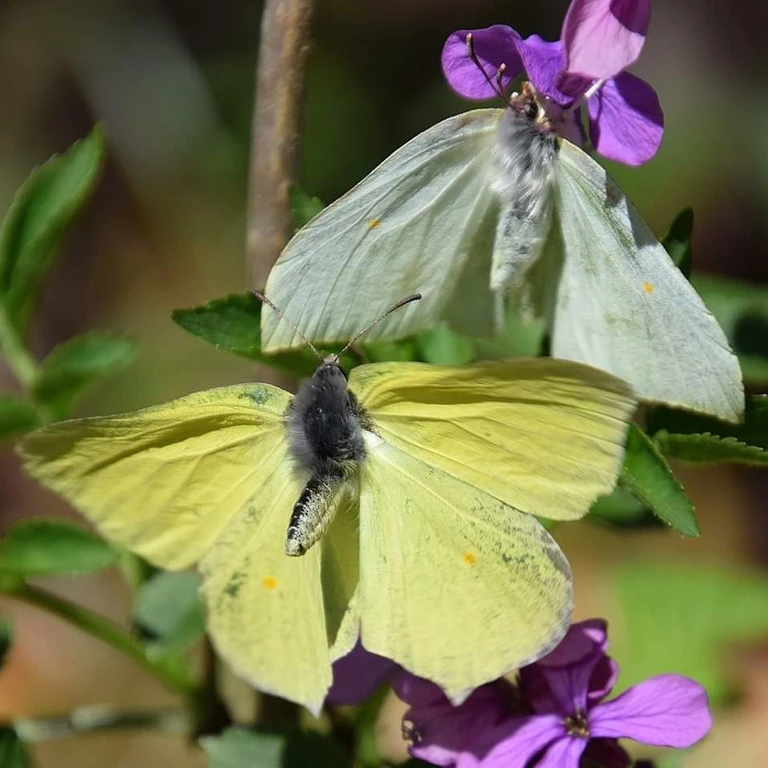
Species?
Gonepteryx rhamni
